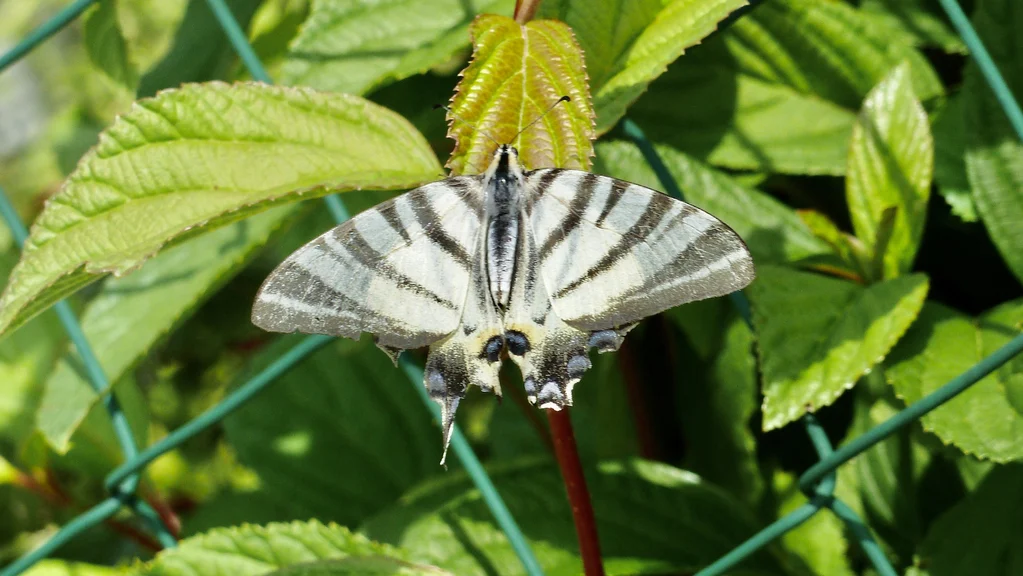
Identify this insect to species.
Iphiclides podalirius
